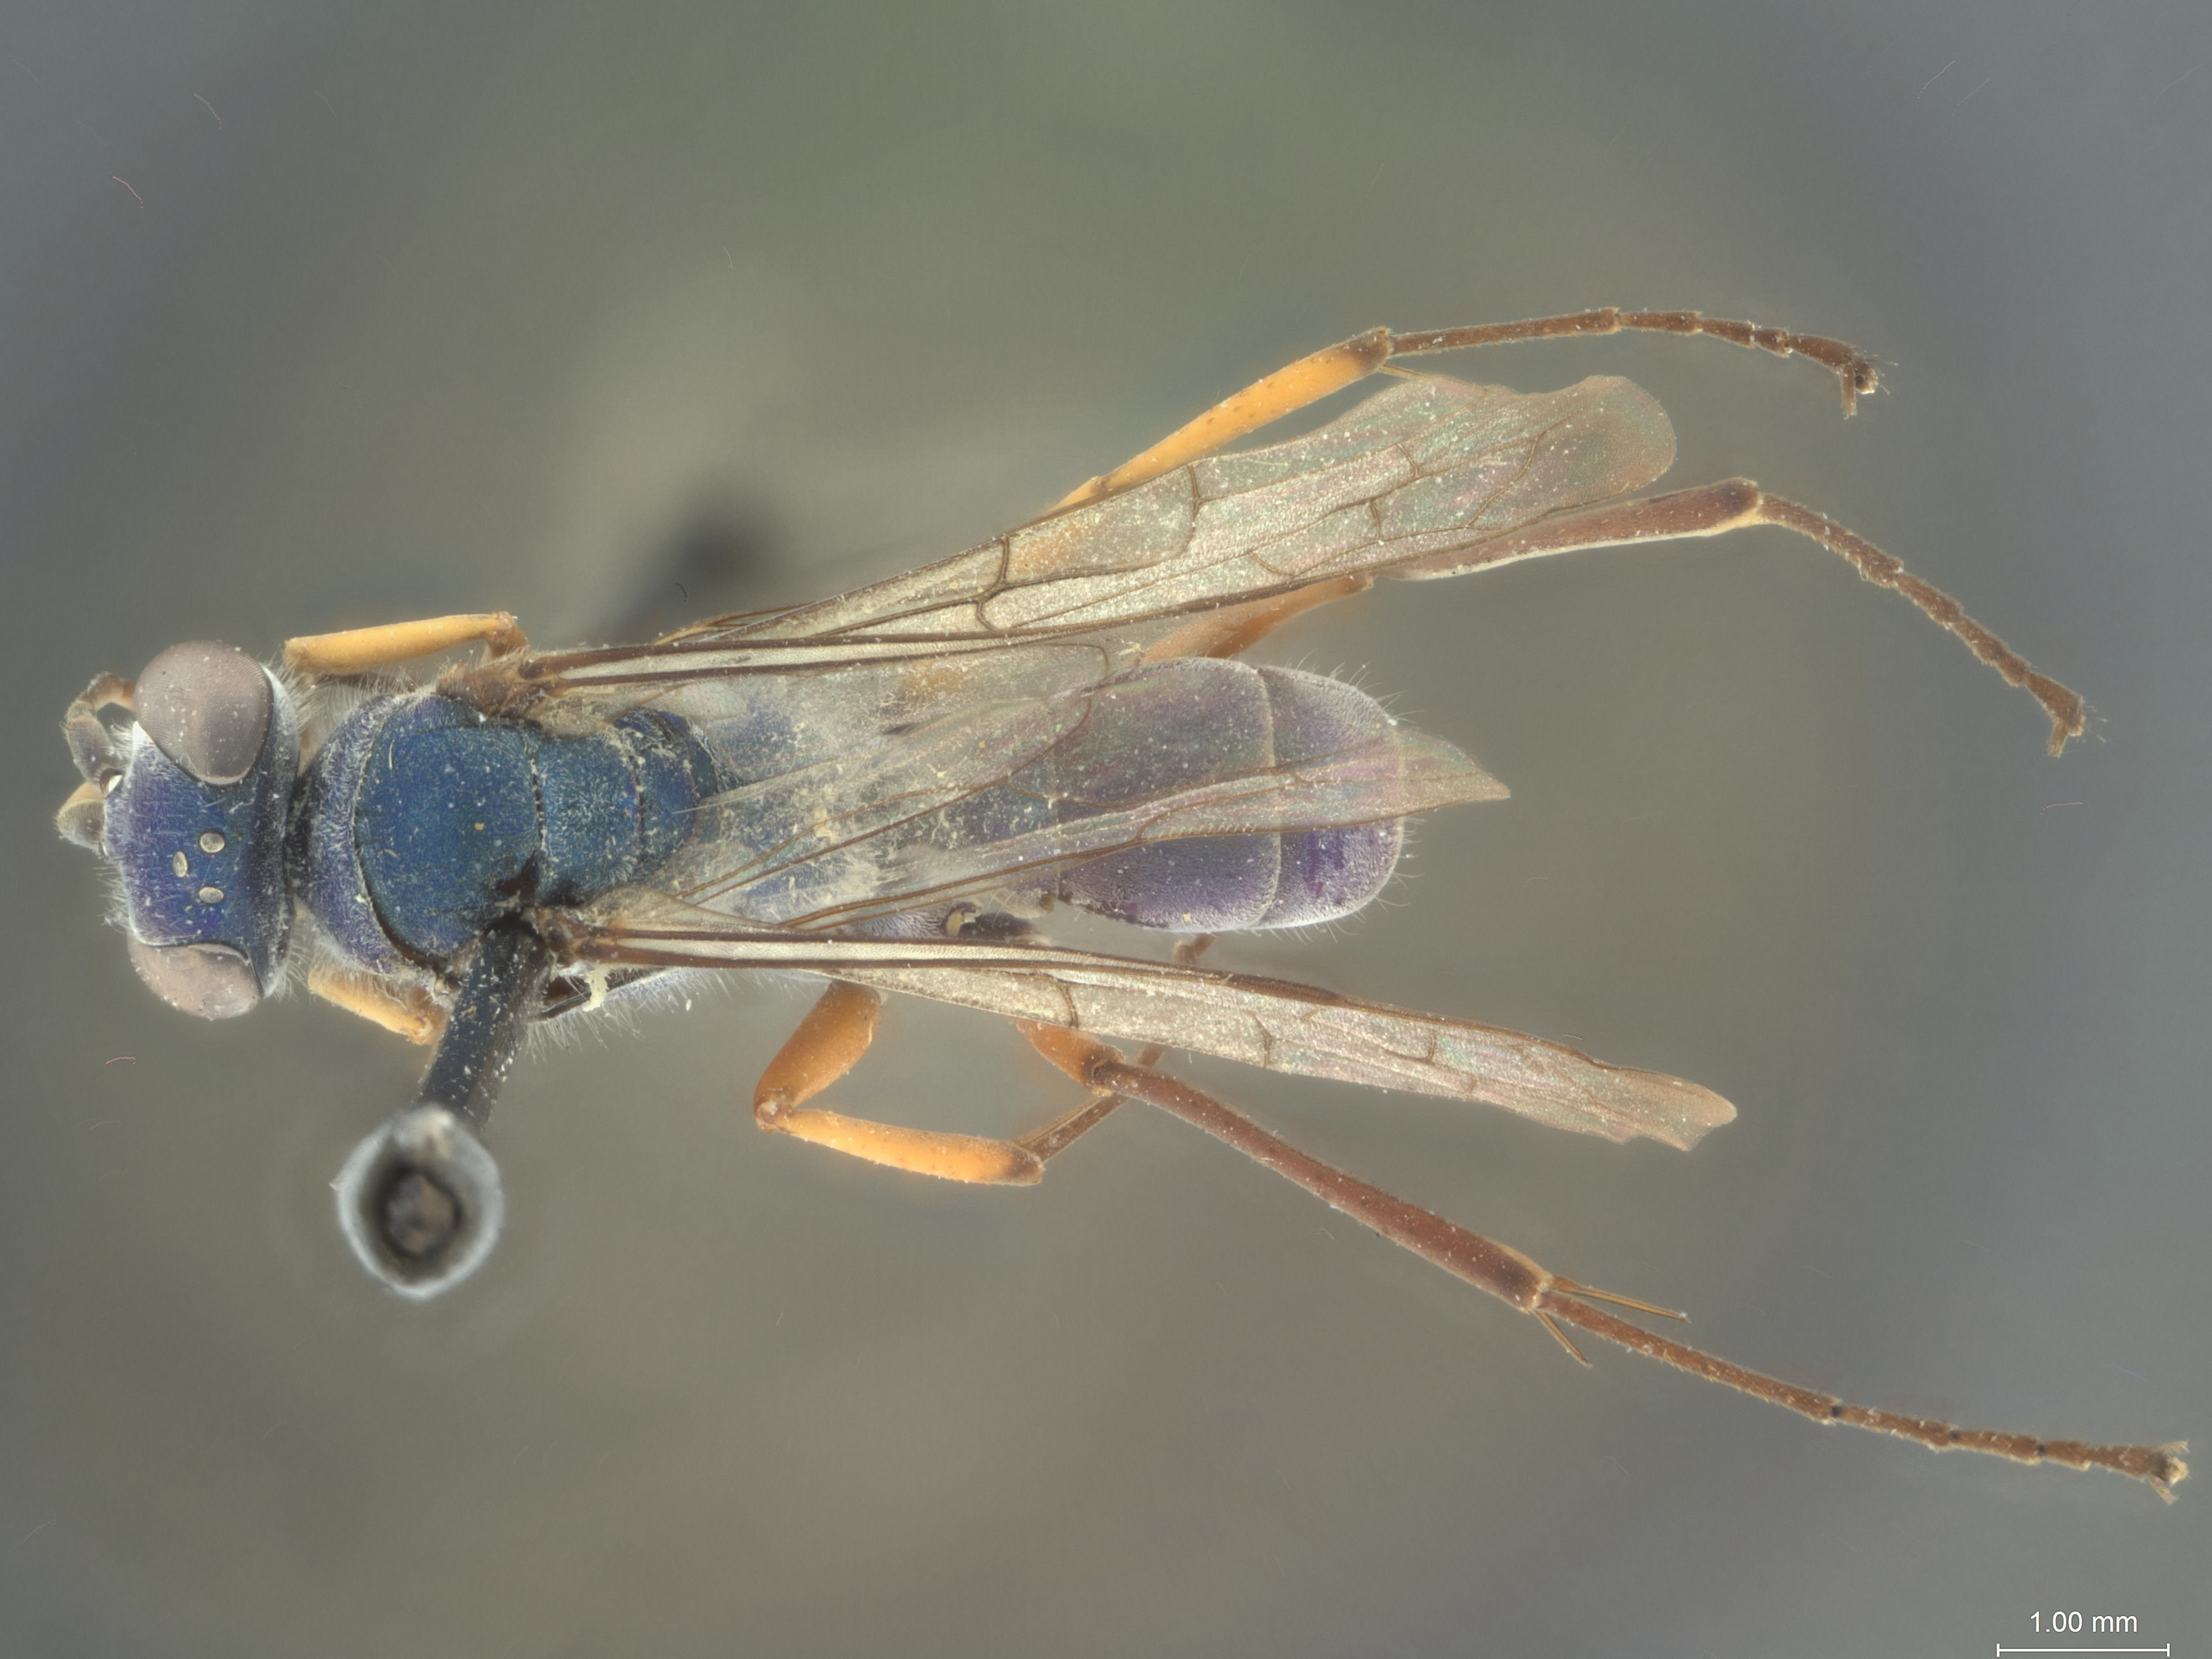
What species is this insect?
Auplopus purpureus
